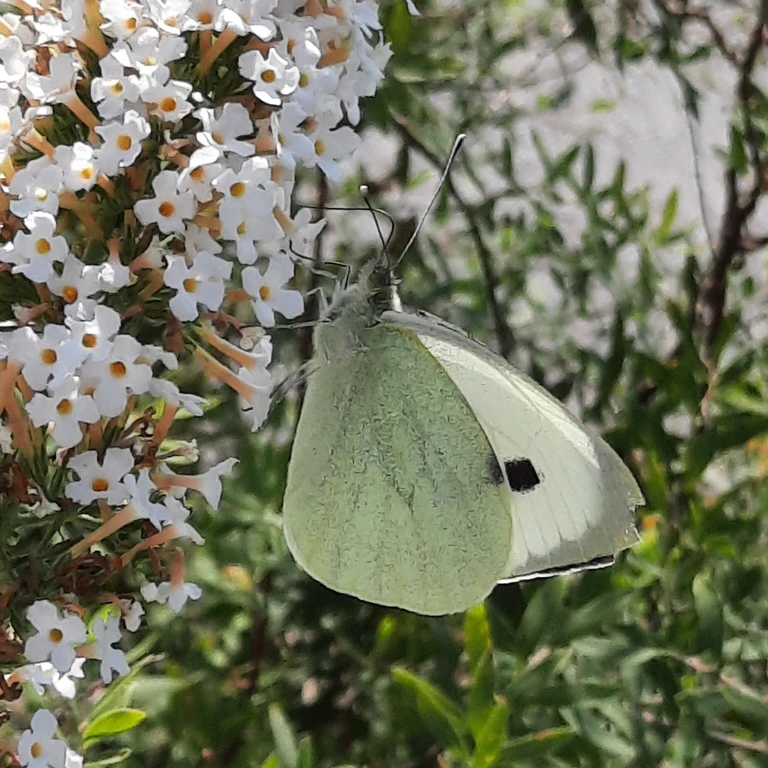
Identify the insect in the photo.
Pieris brassicae
